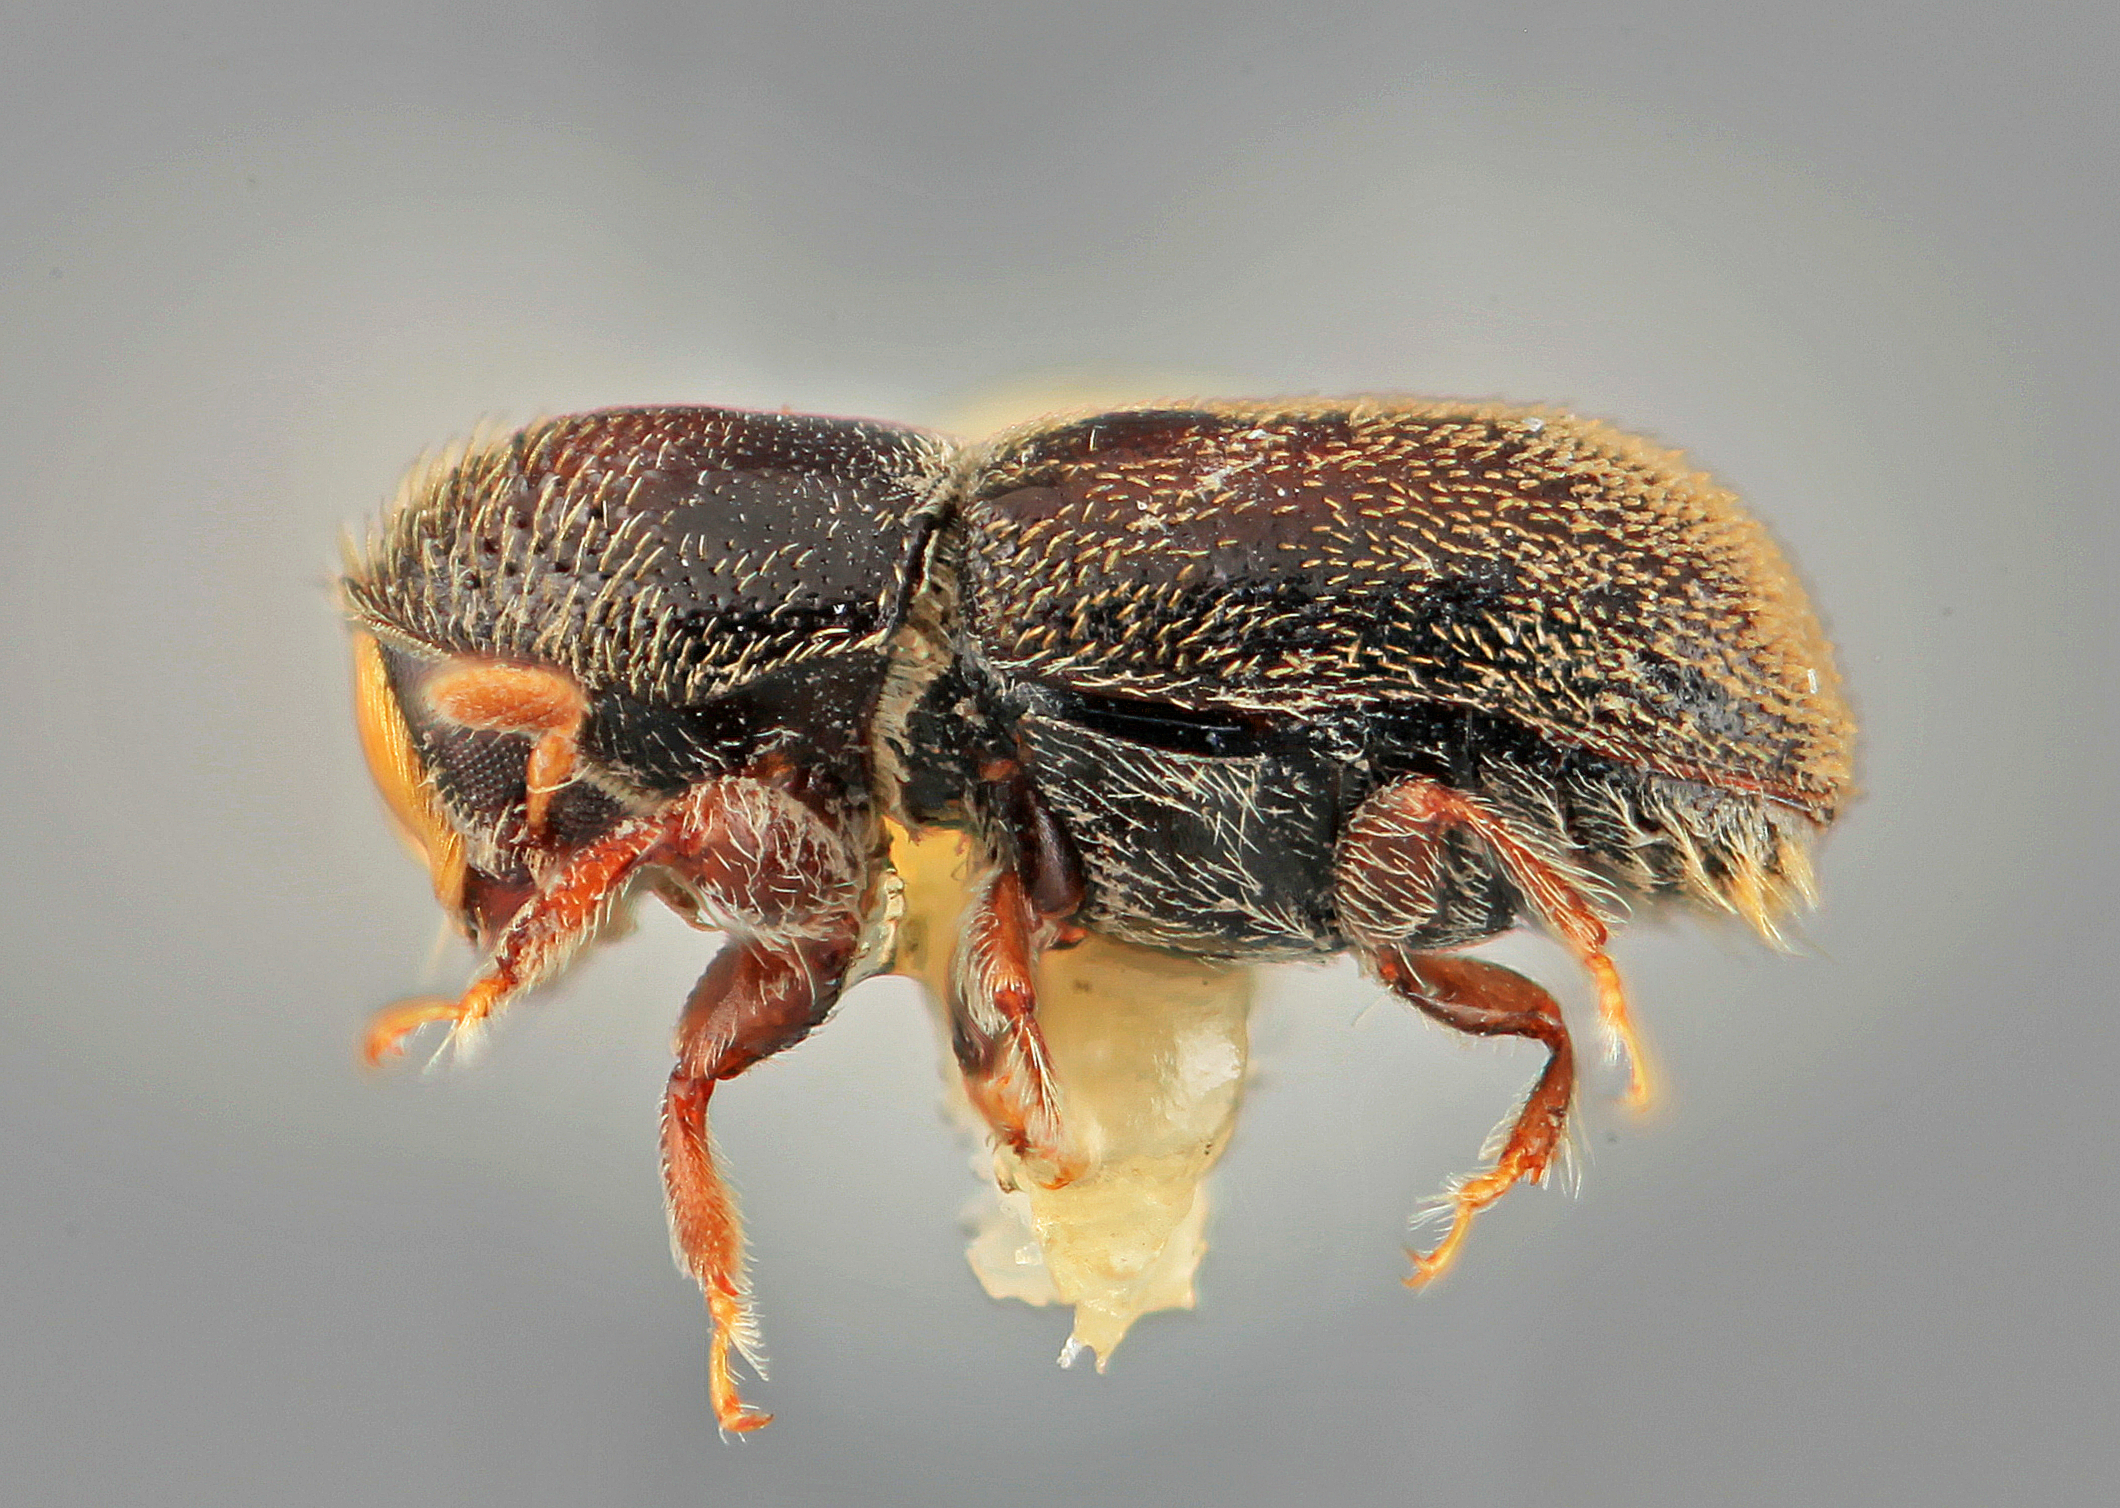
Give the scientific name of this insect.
Pseudopityophthorus tropicalis
